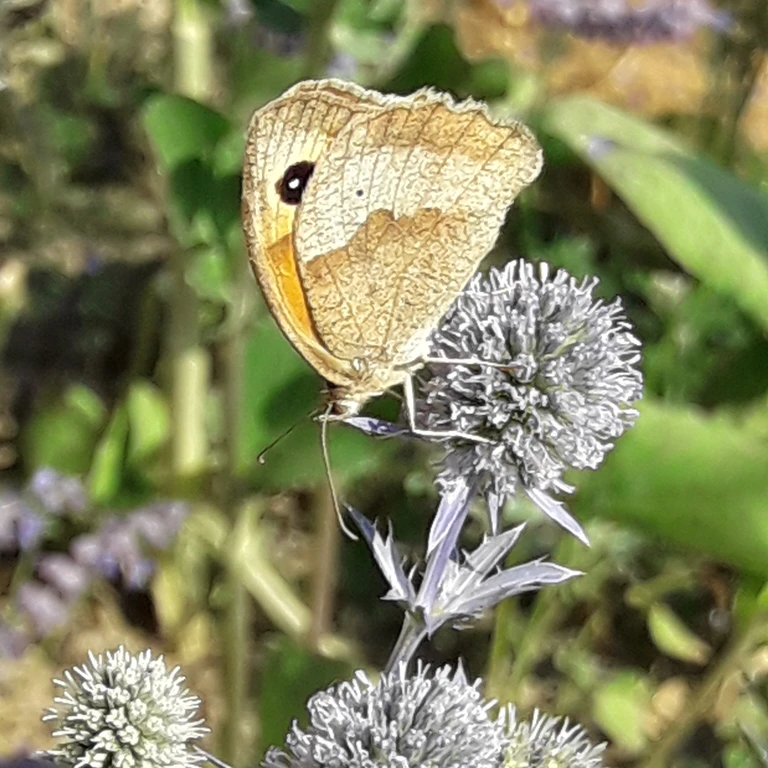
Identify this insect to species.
Maniola jurtina
